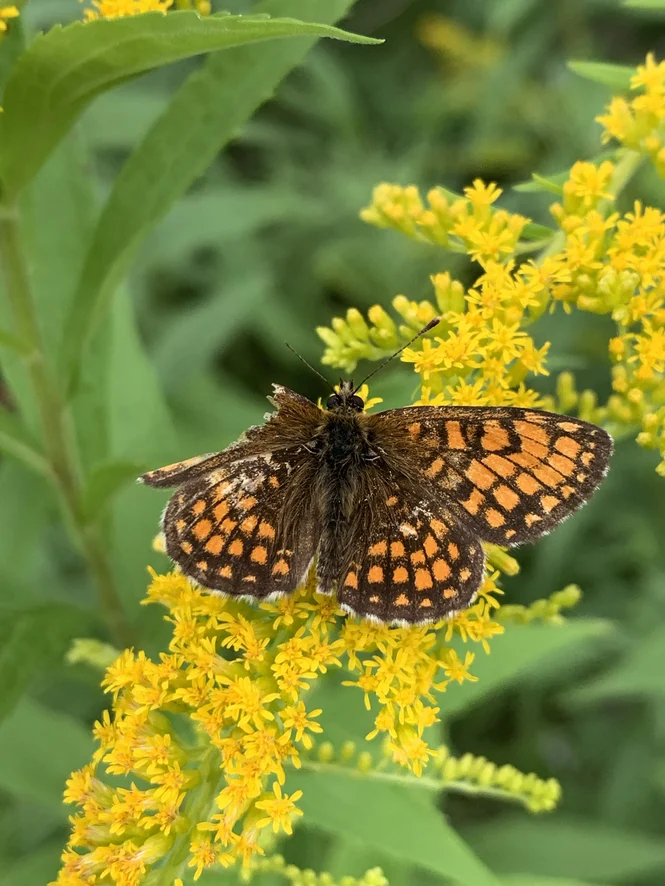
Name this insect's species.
Melitaea athalia
